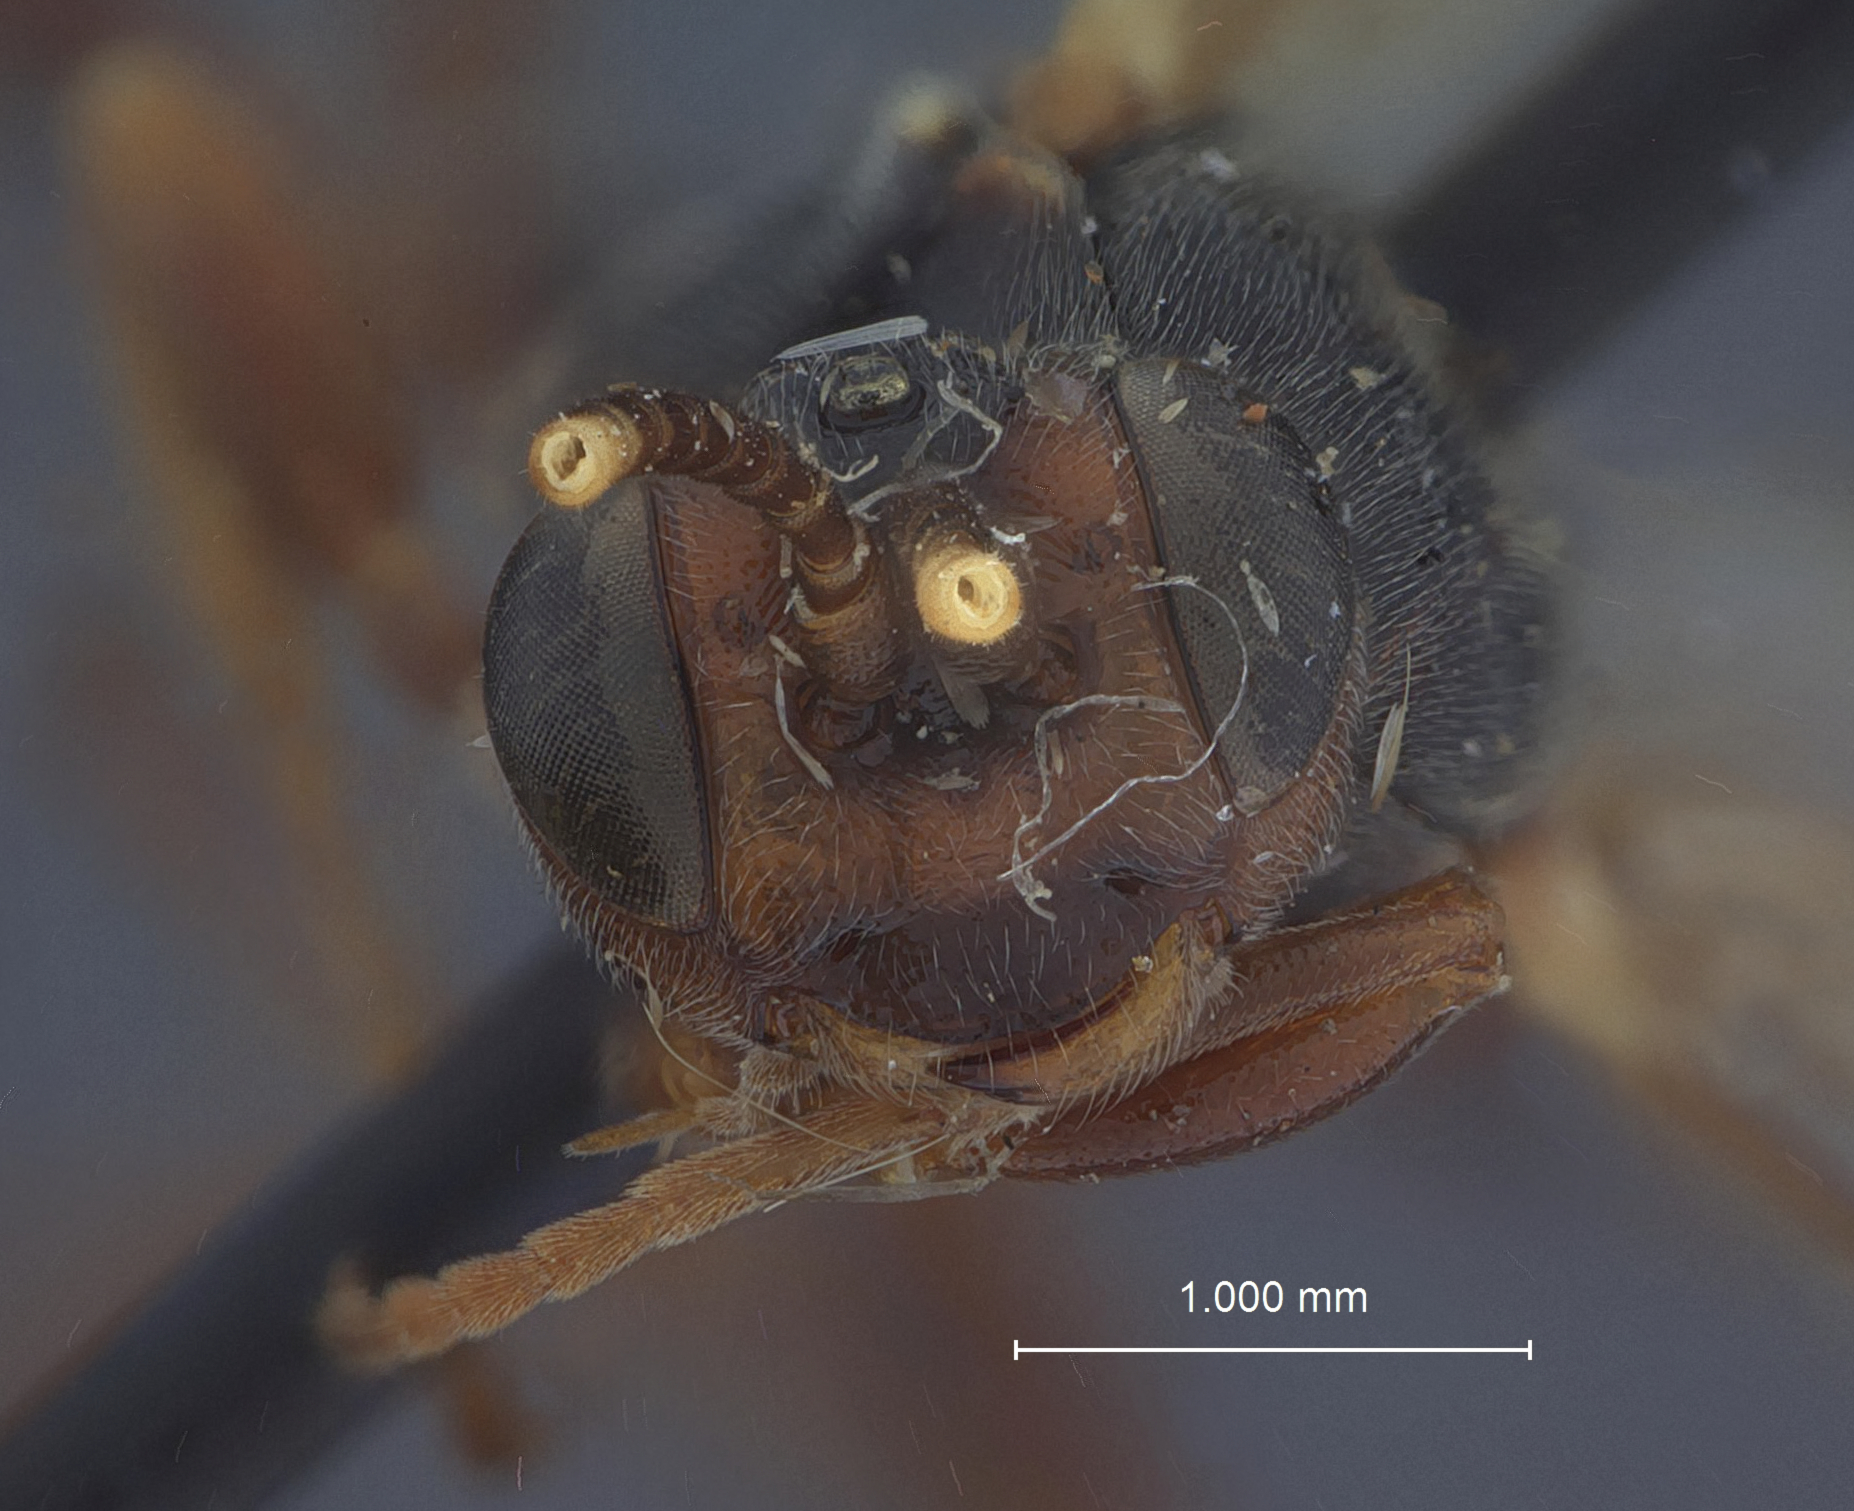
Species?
Phygadeuon plesius
